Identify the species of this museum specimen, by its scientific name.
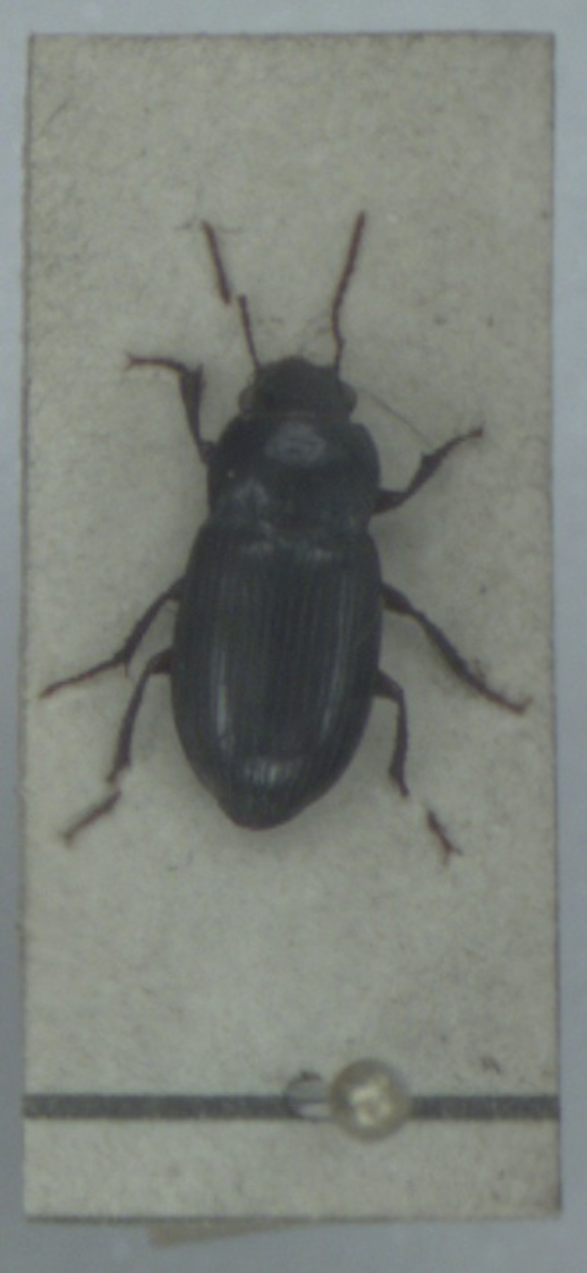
Amara apricaria
